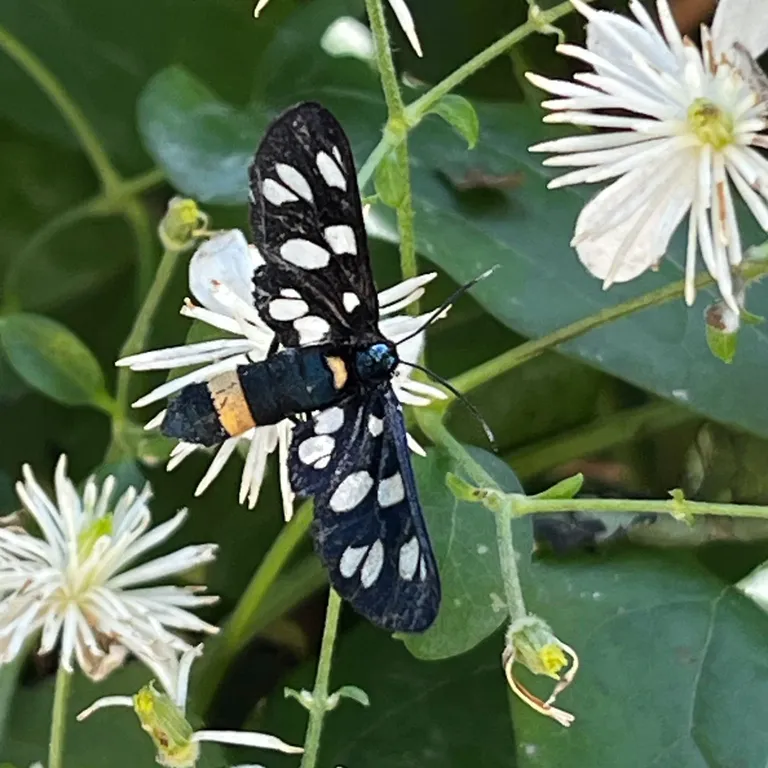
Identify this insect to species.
Amata phegea
